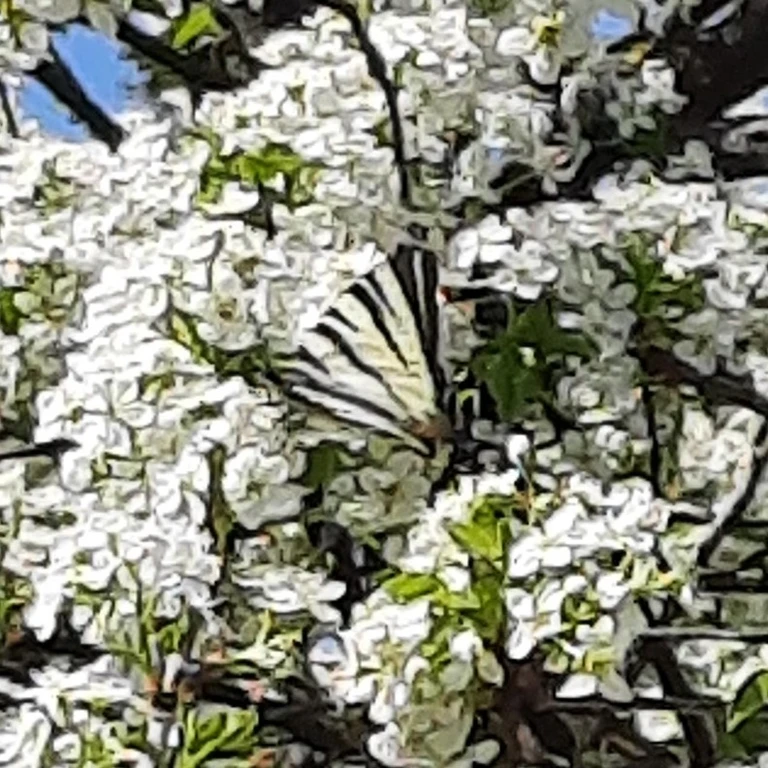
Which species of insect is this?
Iphiclides podalirius
